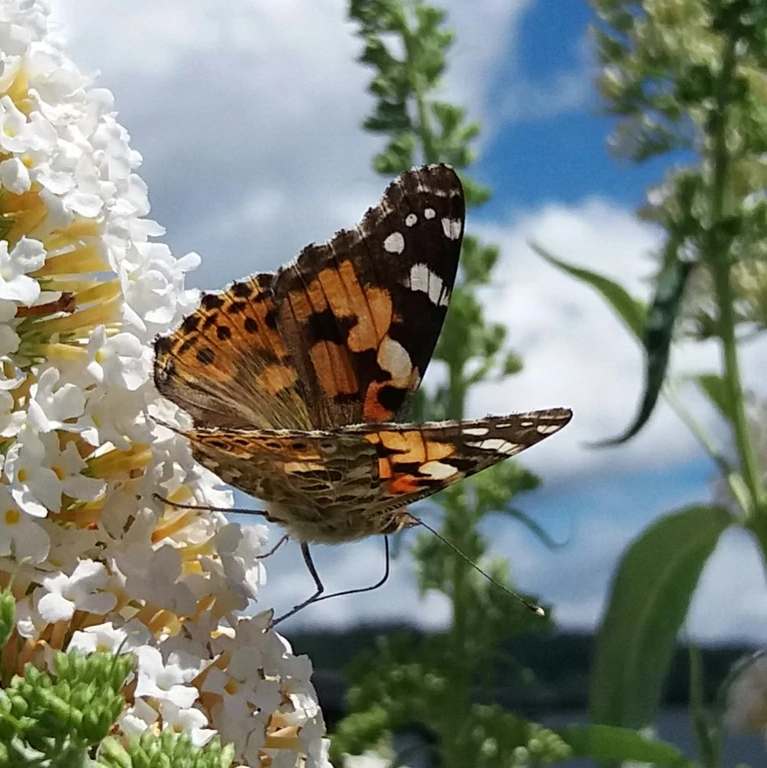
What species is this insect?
Vanessa cardui
